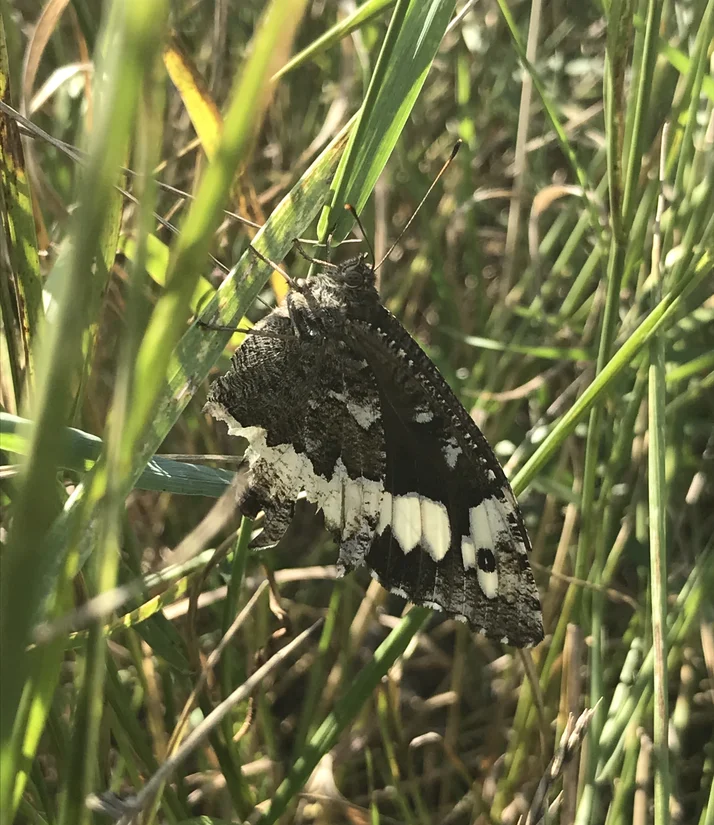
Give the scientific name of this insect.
Brintesia circe
